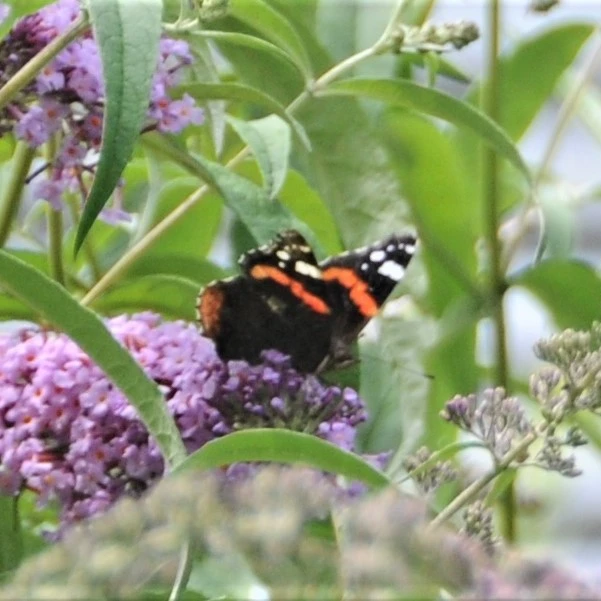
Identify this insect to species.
Vanessa atalanta
